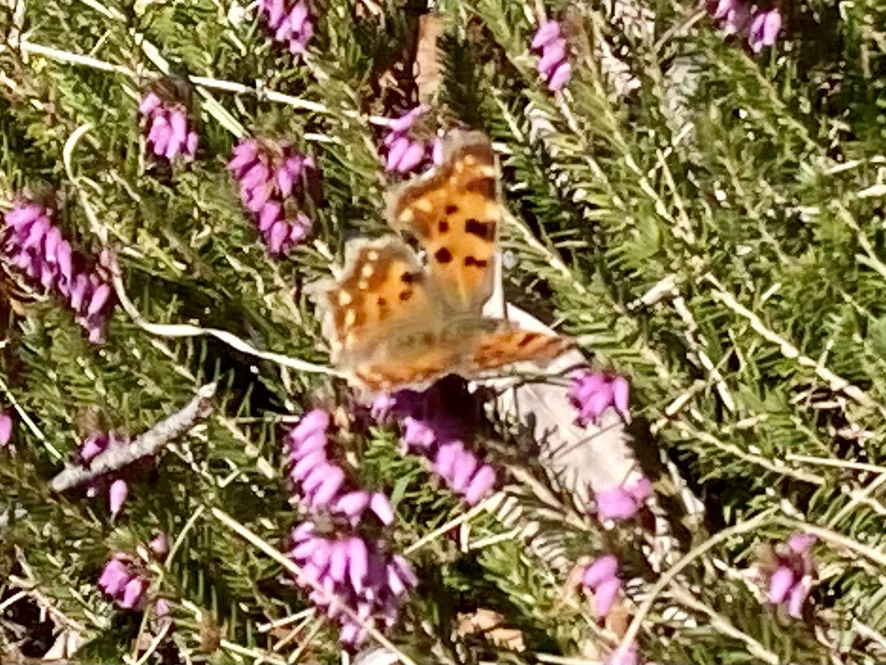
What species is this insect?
Polygonia c-album
